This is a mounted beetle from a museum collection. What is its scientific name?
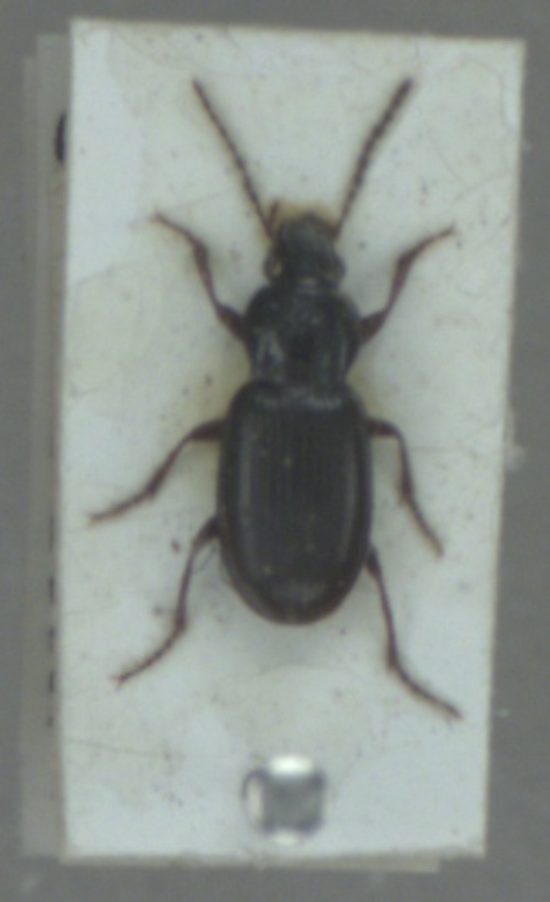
Pterostichus strenuus
